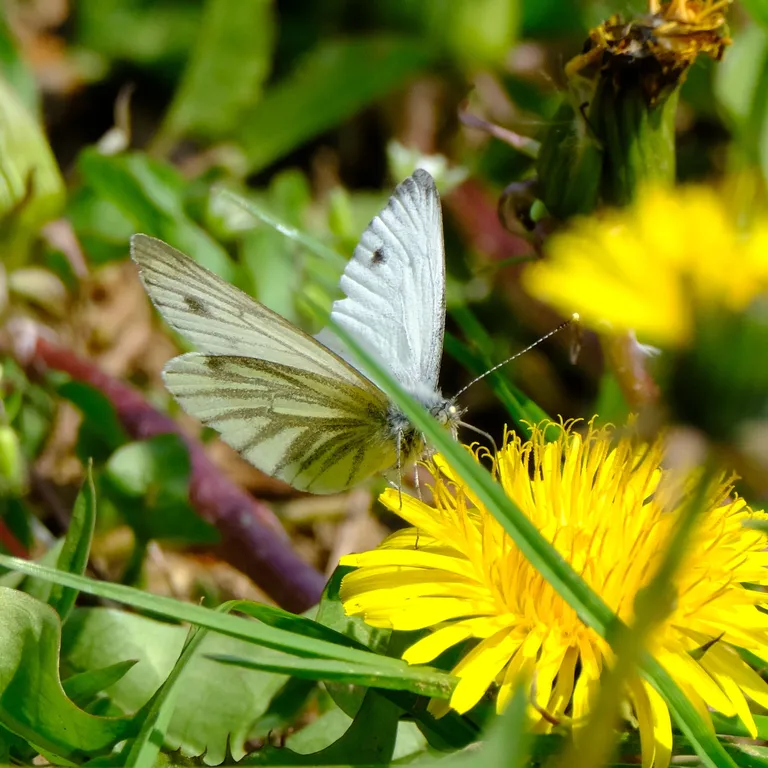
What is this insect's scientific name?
Pieris napi
